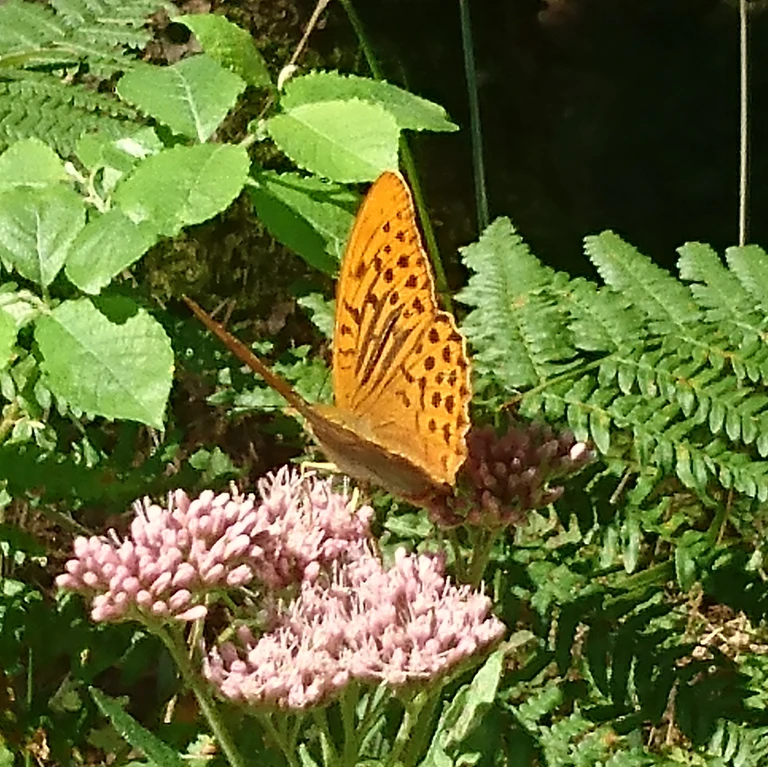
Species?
Argynnis paphia
